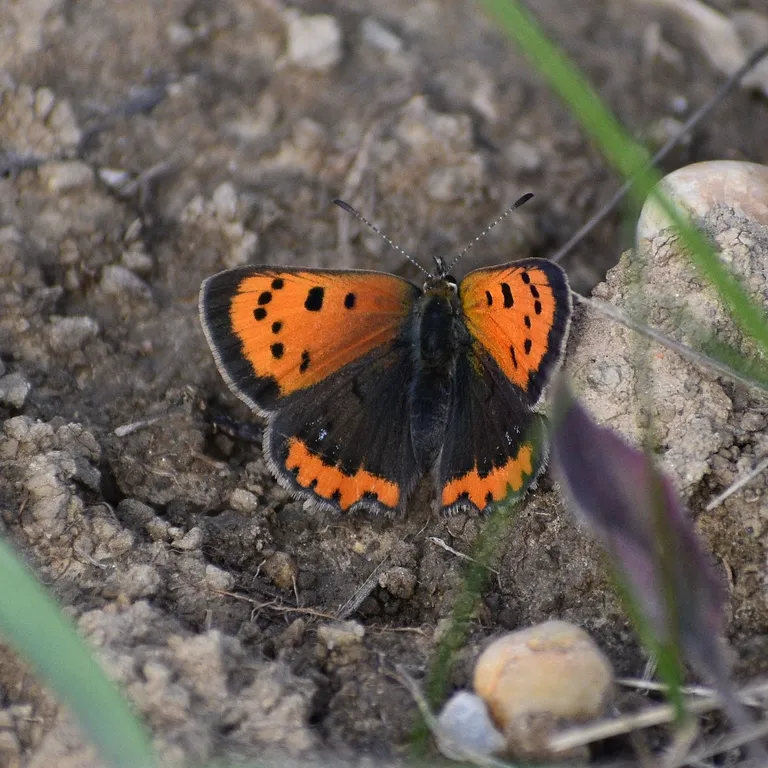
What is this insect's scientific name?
Lycaena phlaeas
